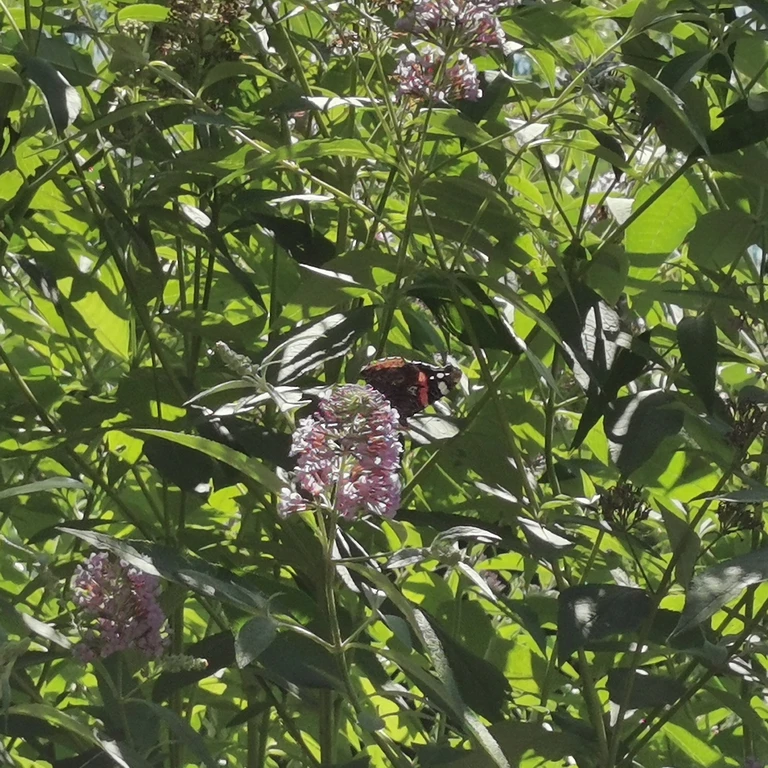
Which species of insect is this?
Vanessa atalanta
